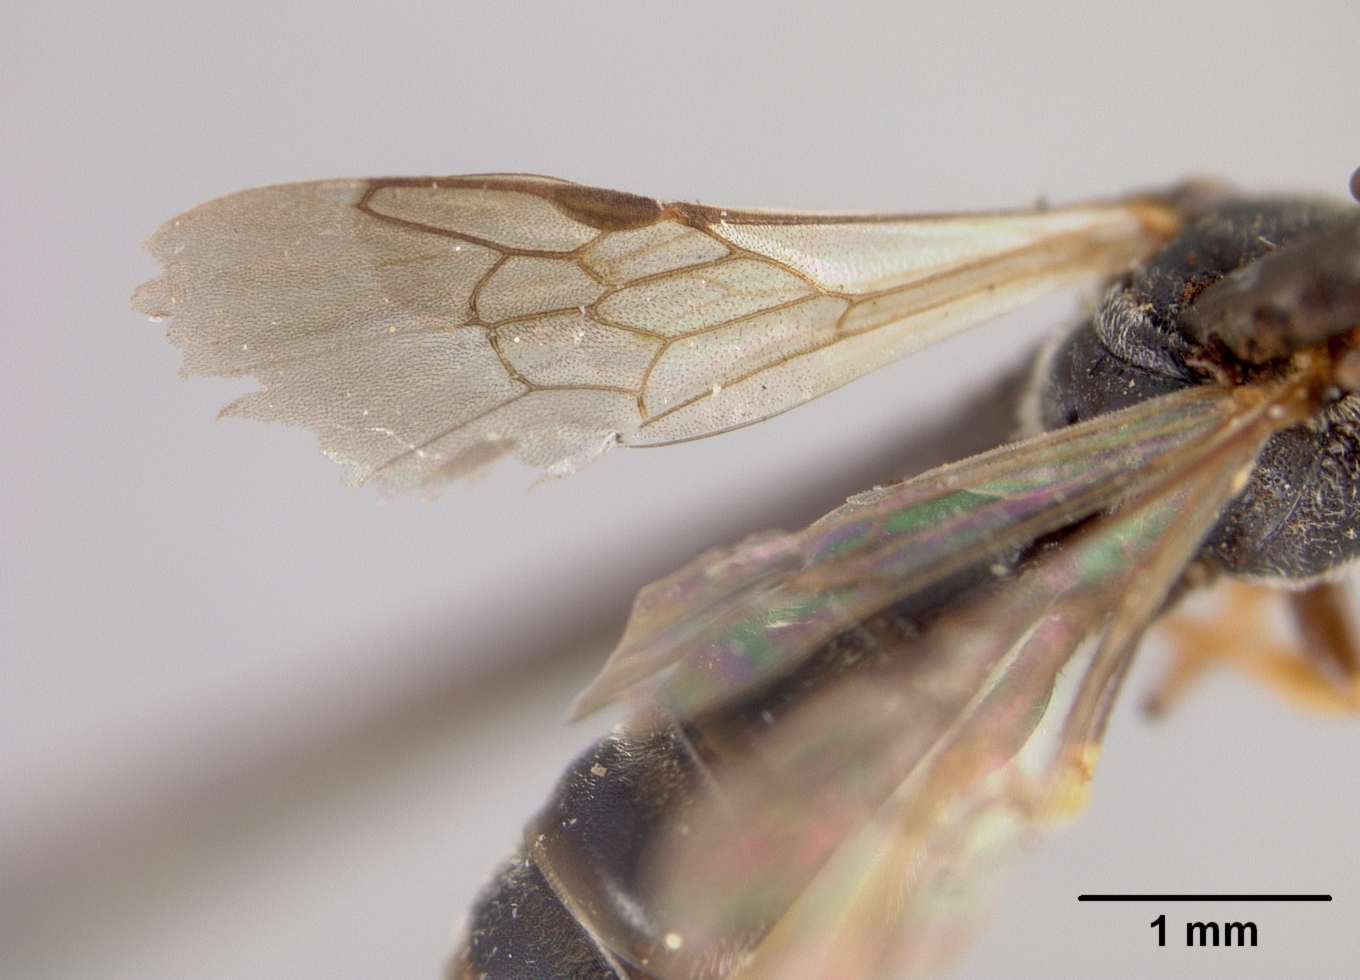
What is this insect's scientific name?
Heterosarus aureifrons
